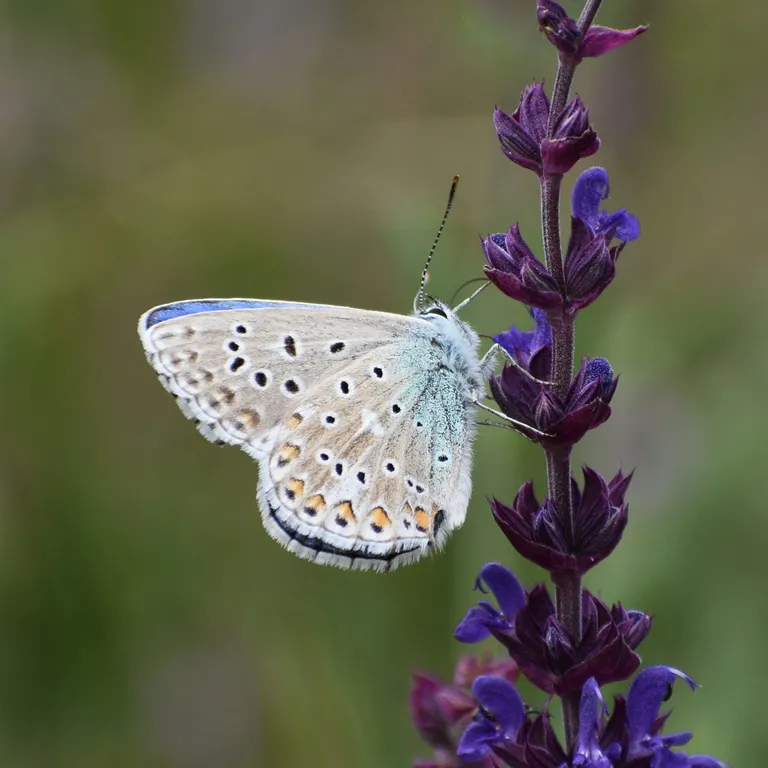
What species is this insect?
Lysandra bellargus
